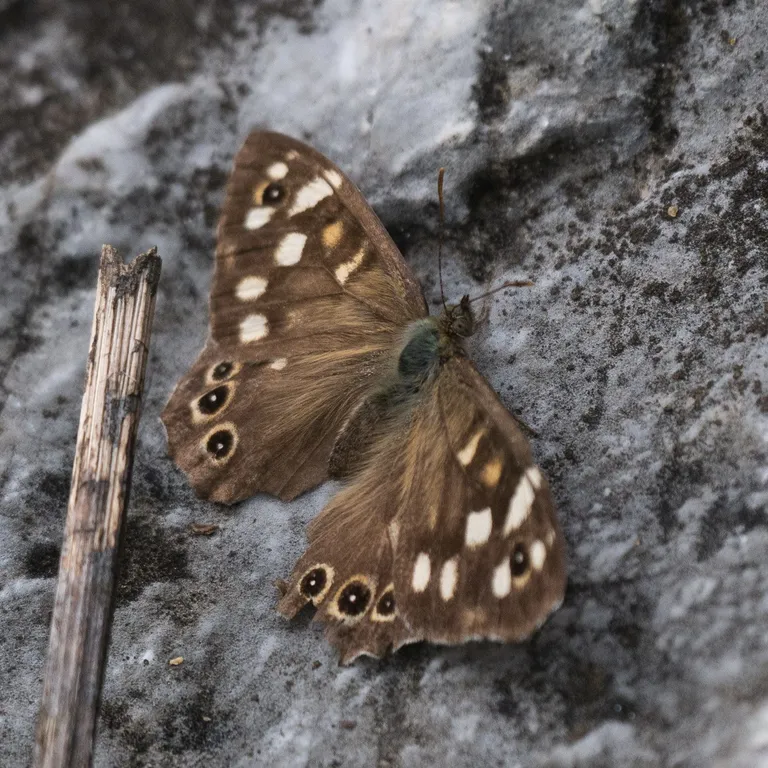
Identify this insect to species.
Pararge aegeria
